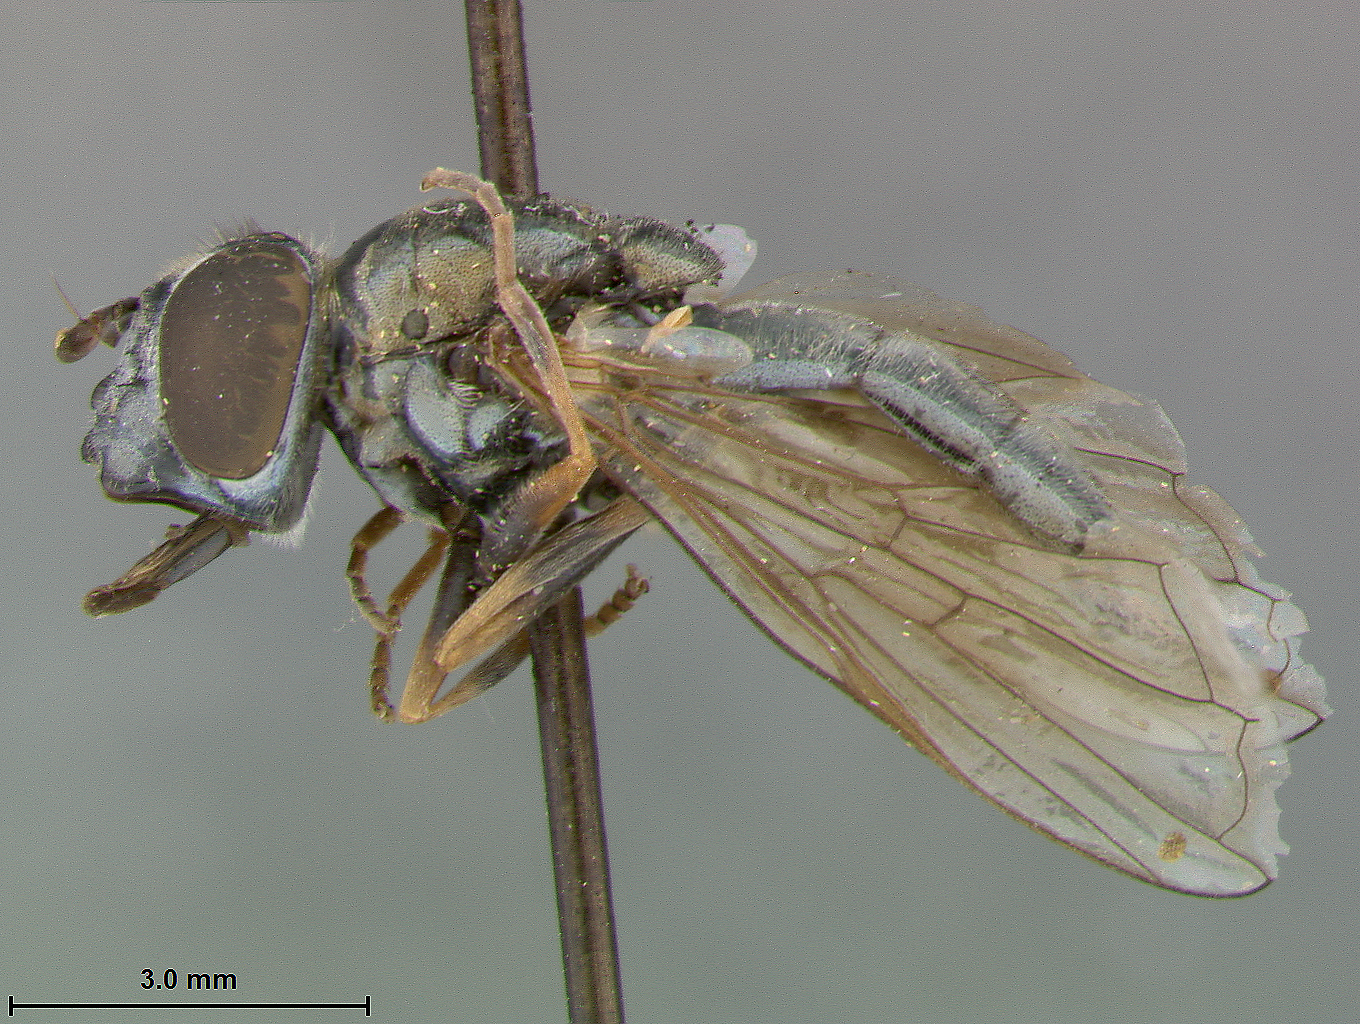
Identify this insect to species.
Melanostoma luteipennis
